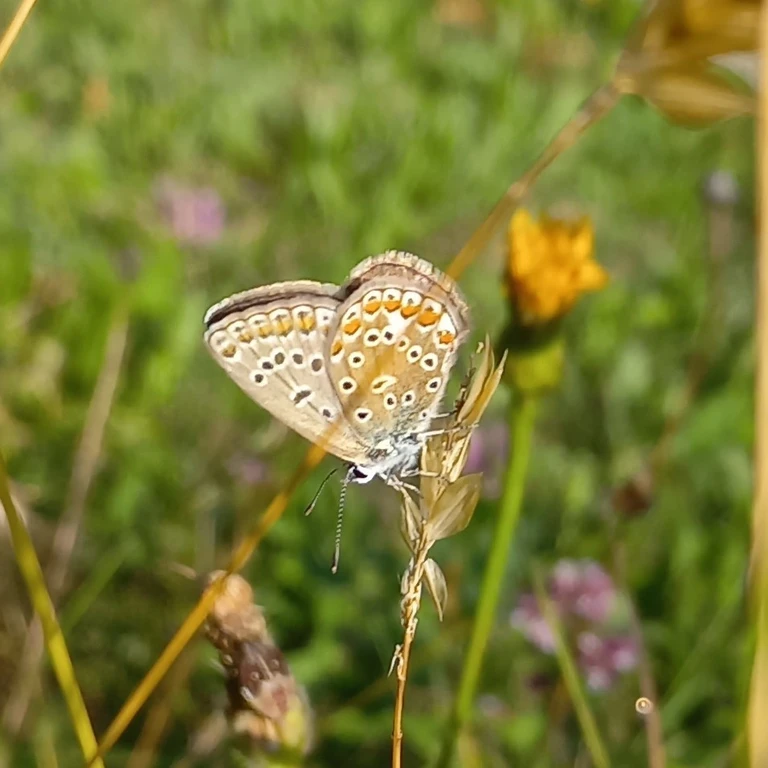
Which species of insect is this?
Polyommatus icarus
